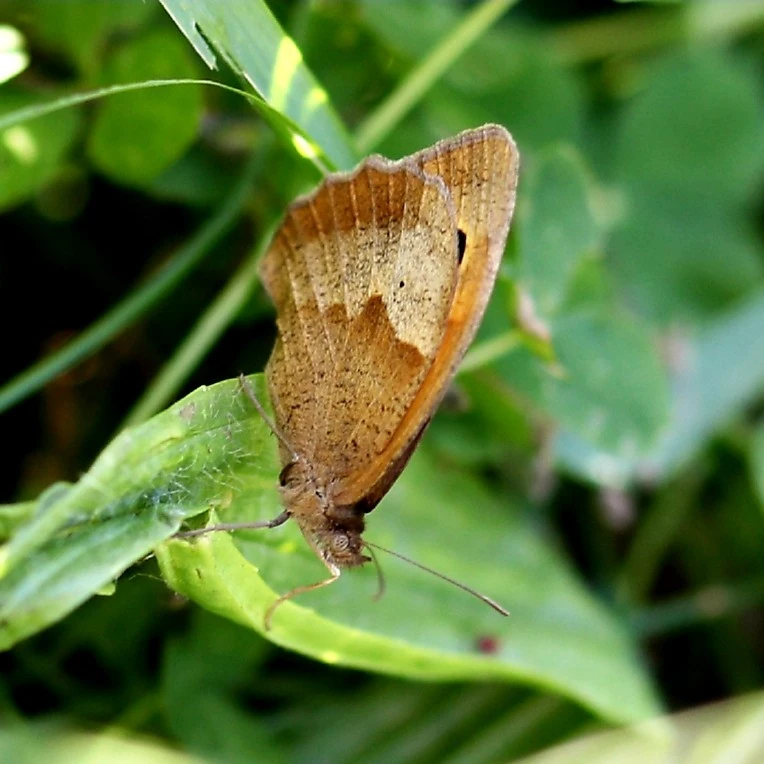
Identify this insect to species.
Maniola jurtina
